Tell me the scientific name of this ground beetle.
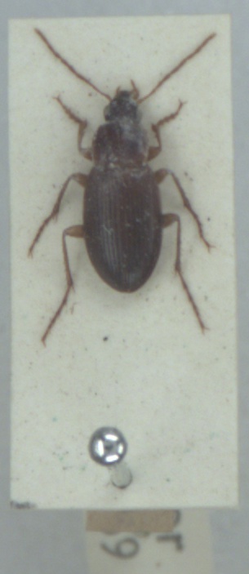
Calathus mollis
